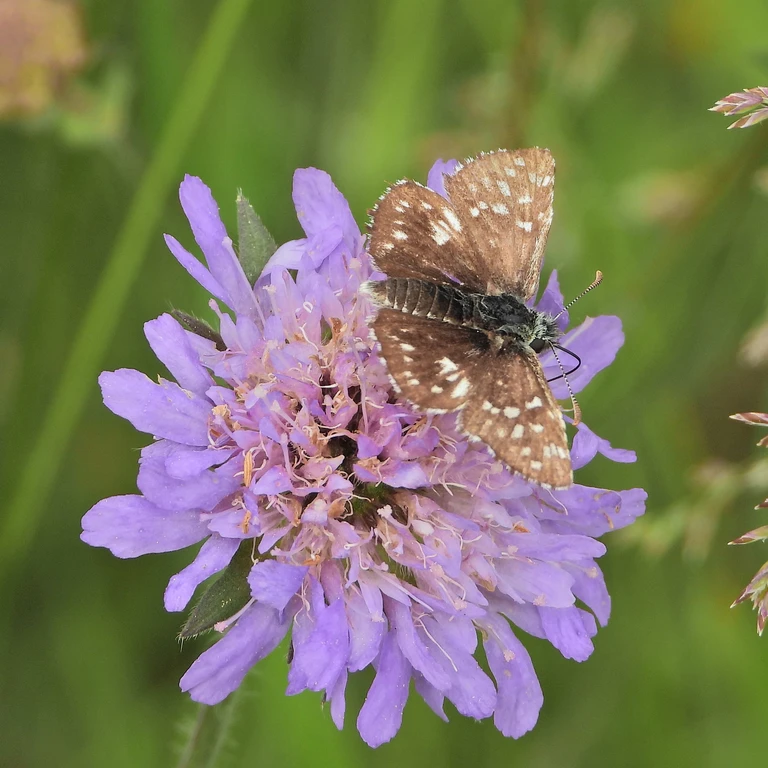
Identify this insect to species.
Pyrgus malvae
